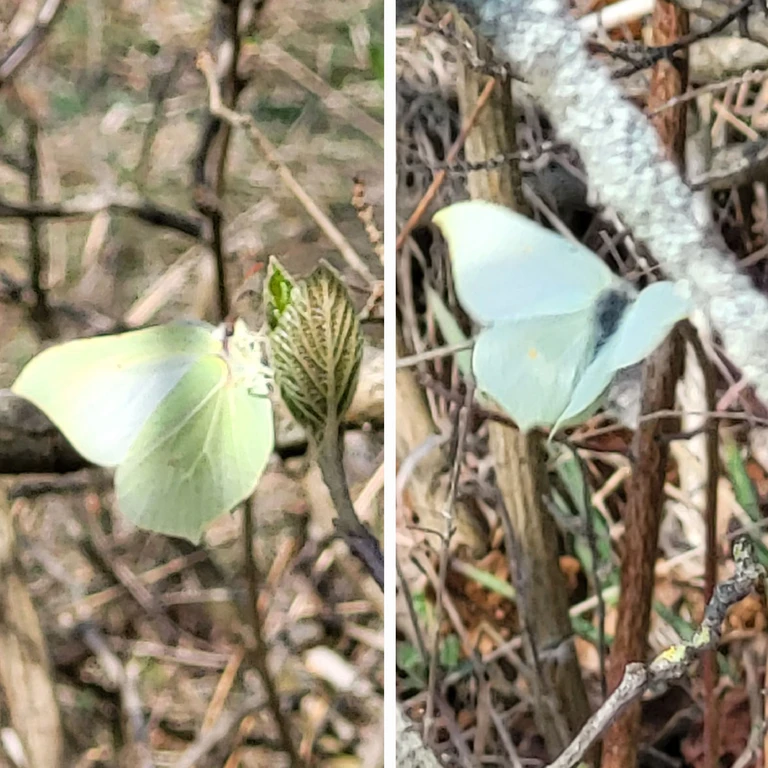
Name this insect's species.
Gonepteryx rhamni
